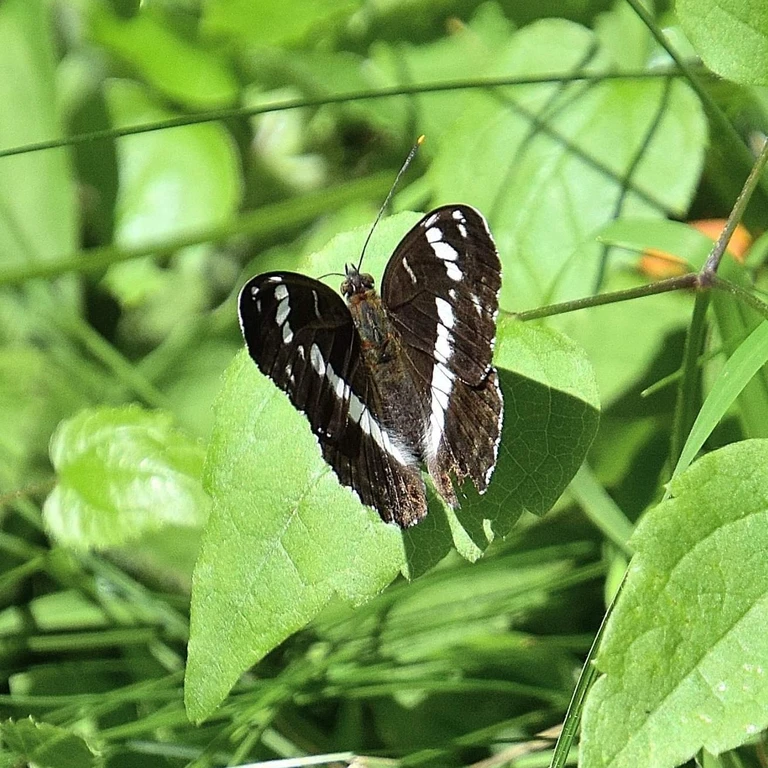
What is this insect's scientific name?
Limenitis camilla (also Ladoga camilla)
